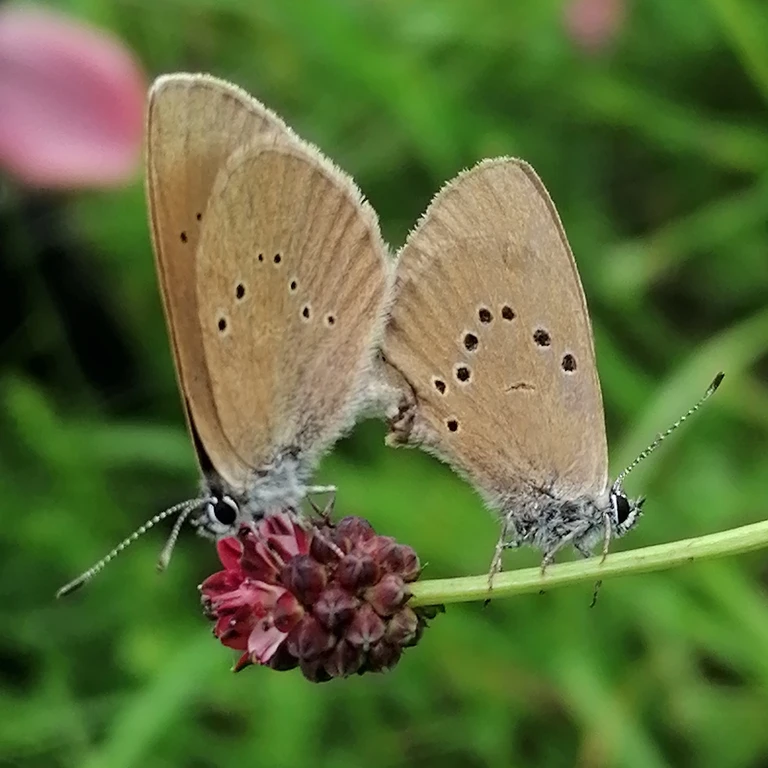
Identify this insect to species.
Phengaris nausithous (also Maculinea nausithous)
